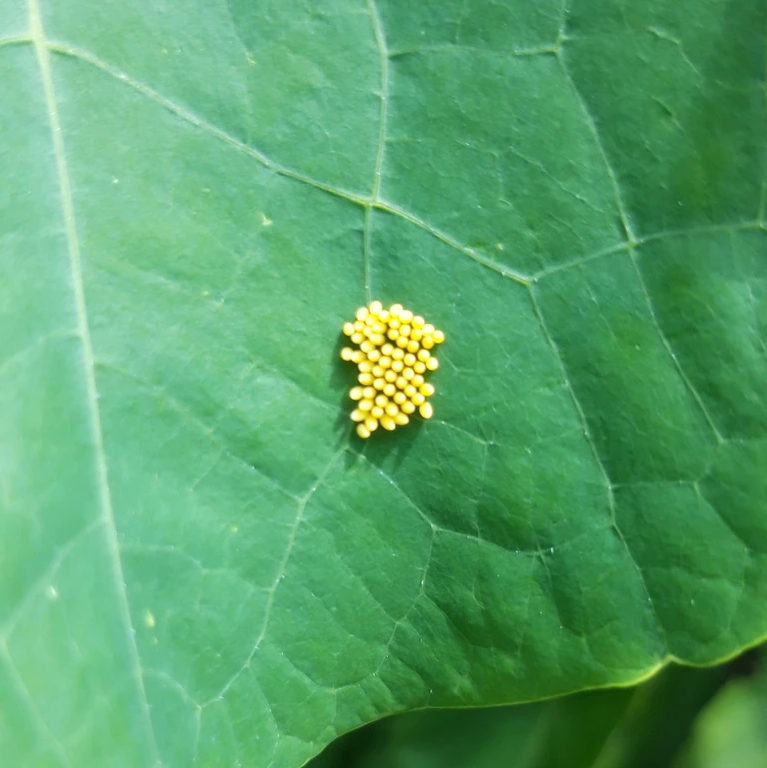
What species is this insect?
Pieris brassicae
